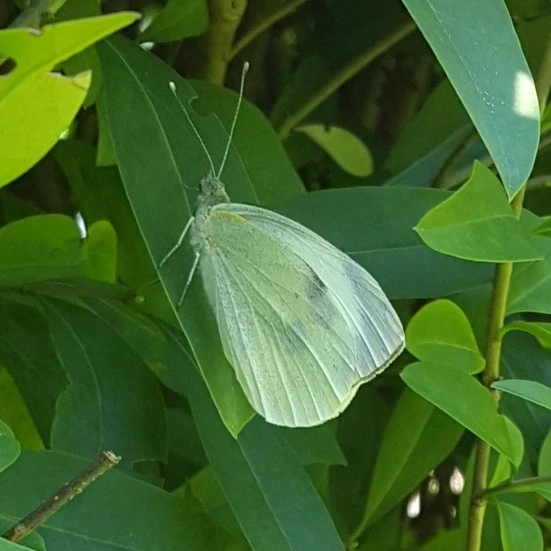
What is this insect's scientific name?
Pieris brassicae
